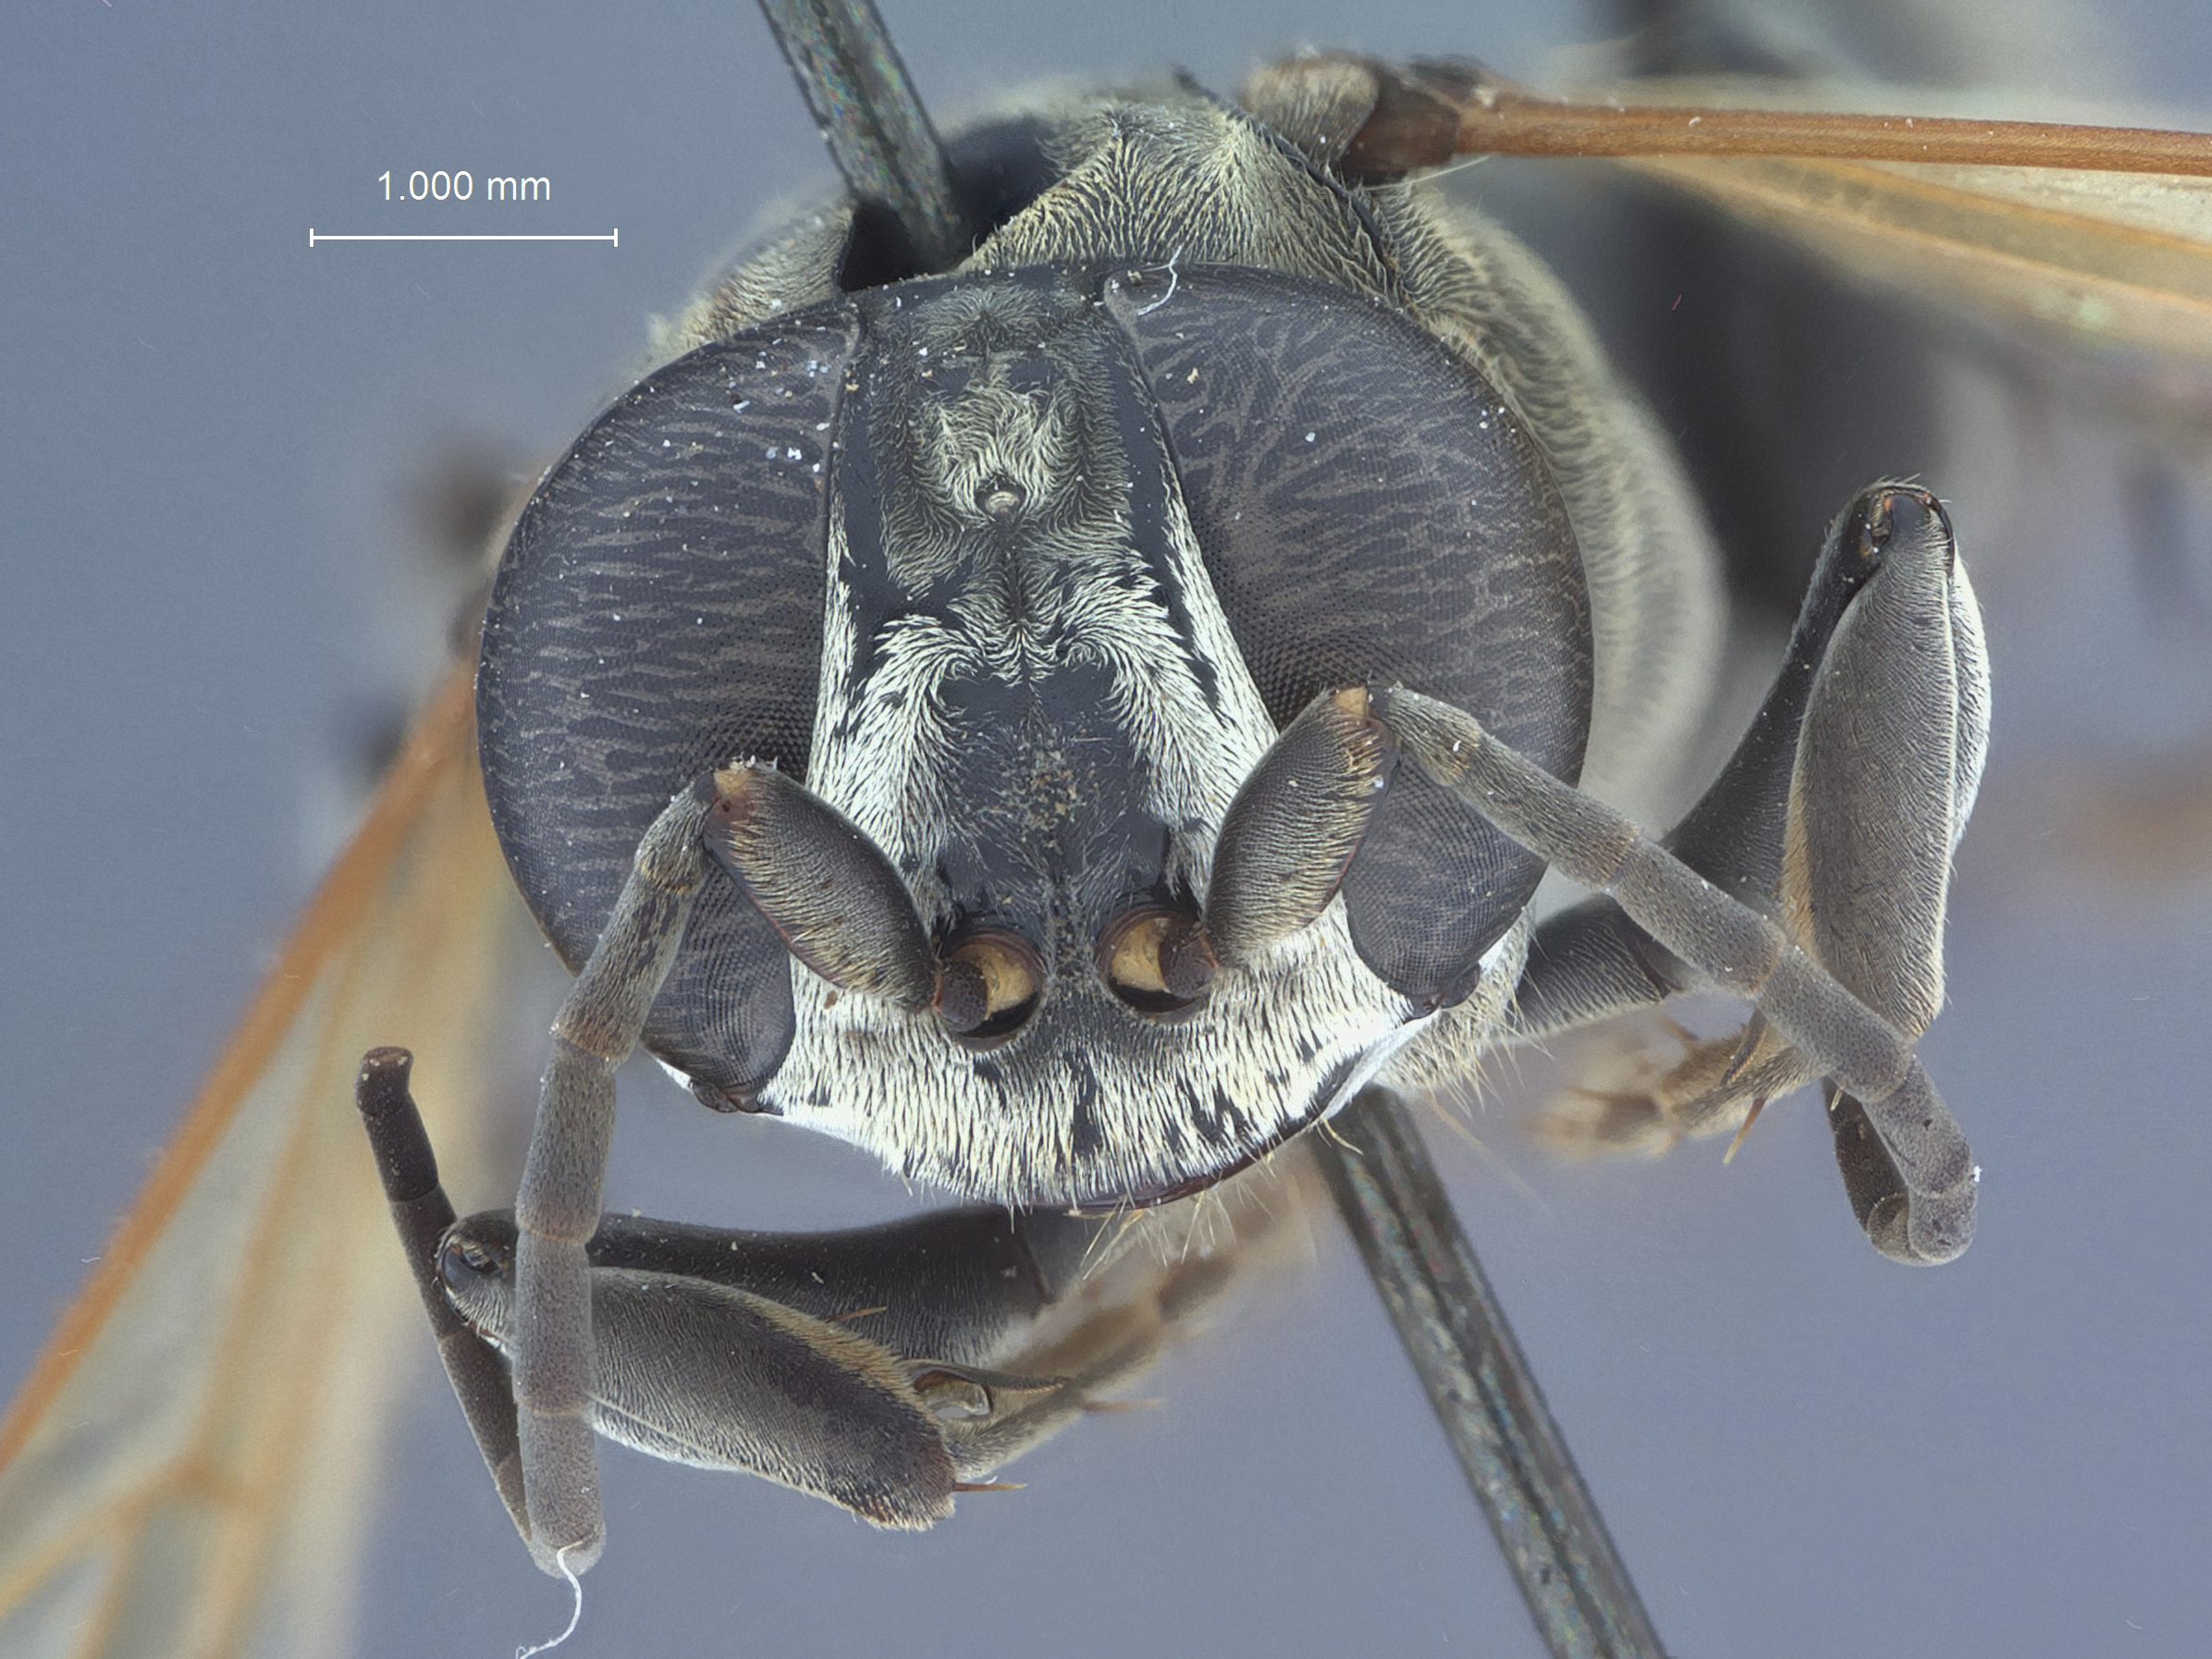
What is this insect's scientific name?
Notogonia crawfordi
